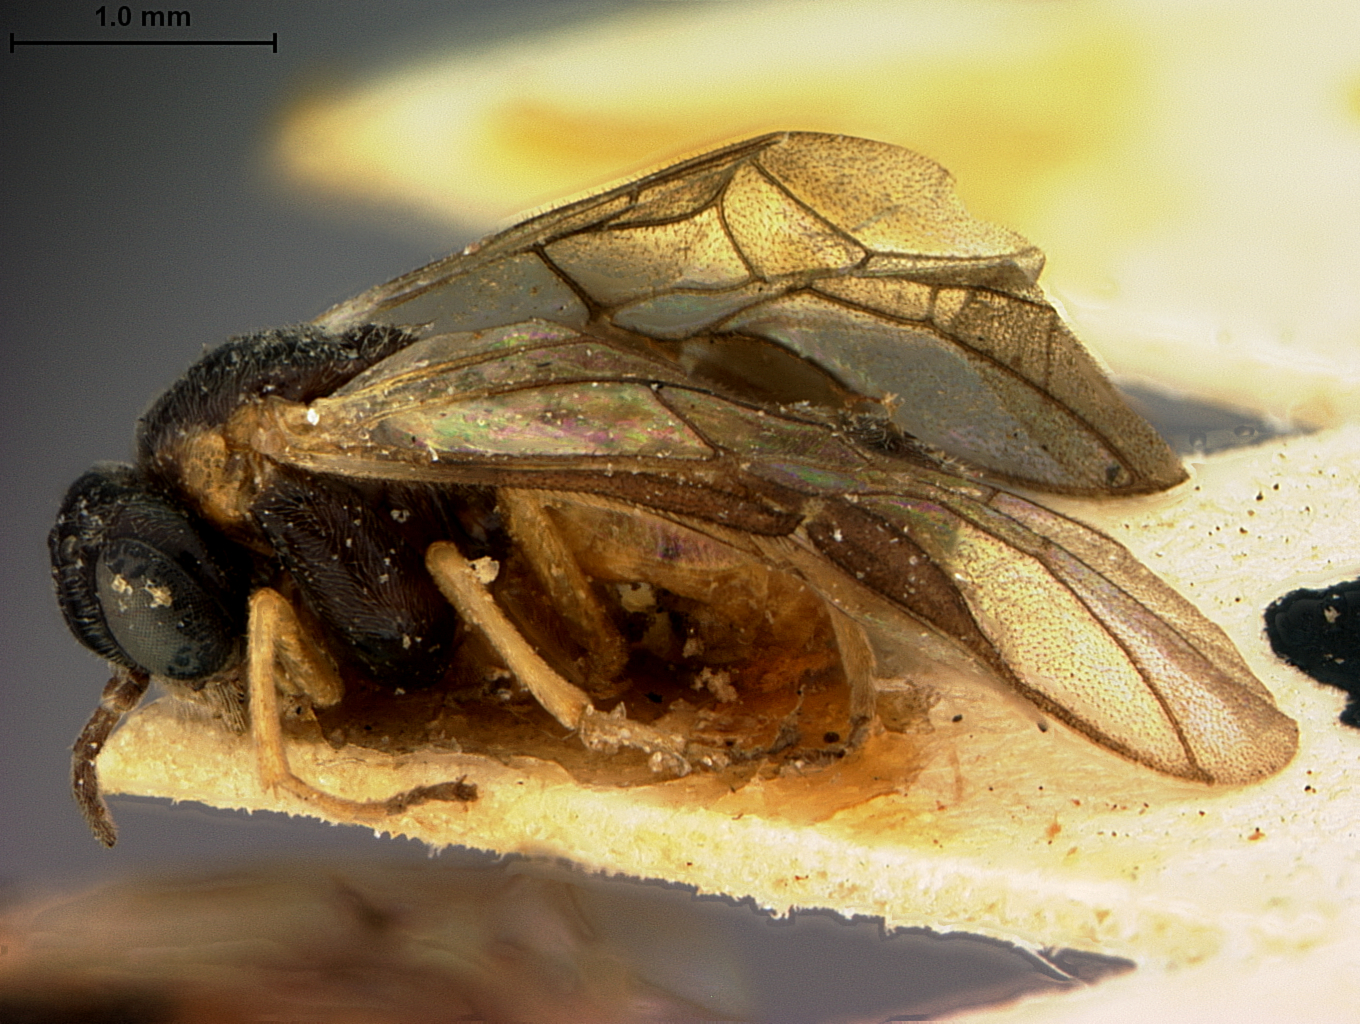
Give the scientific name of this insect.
Acordulecera flavipes
